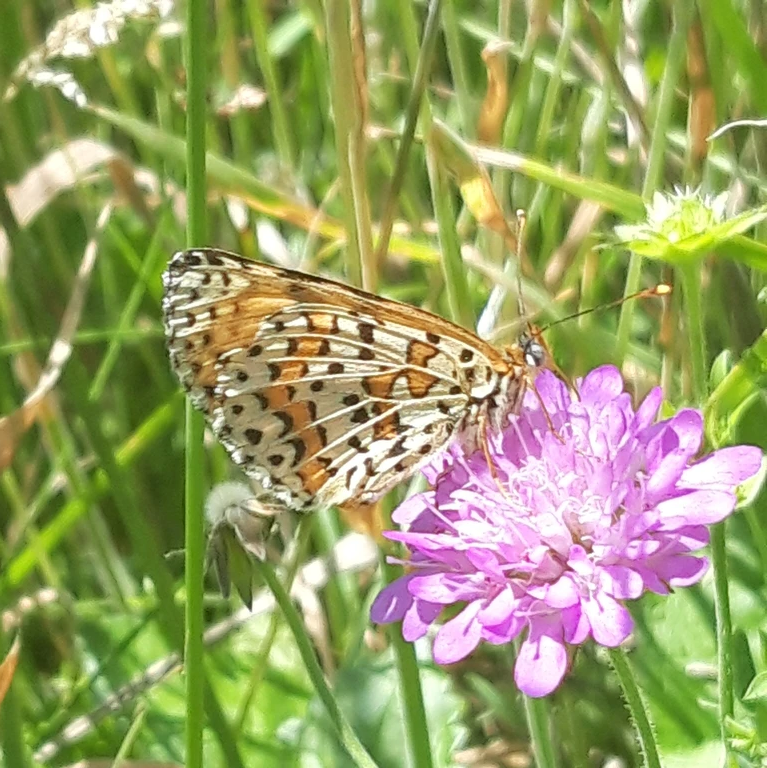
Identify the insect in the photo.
Melitaea didyma
